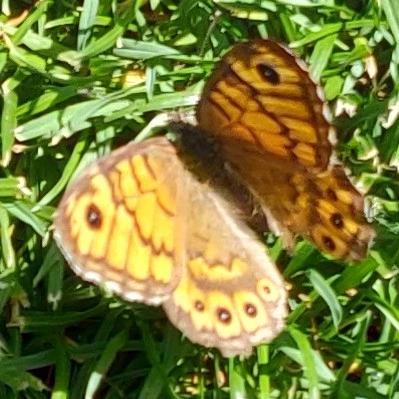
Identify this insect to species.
Lasiommata megera (also Pararge megera)
